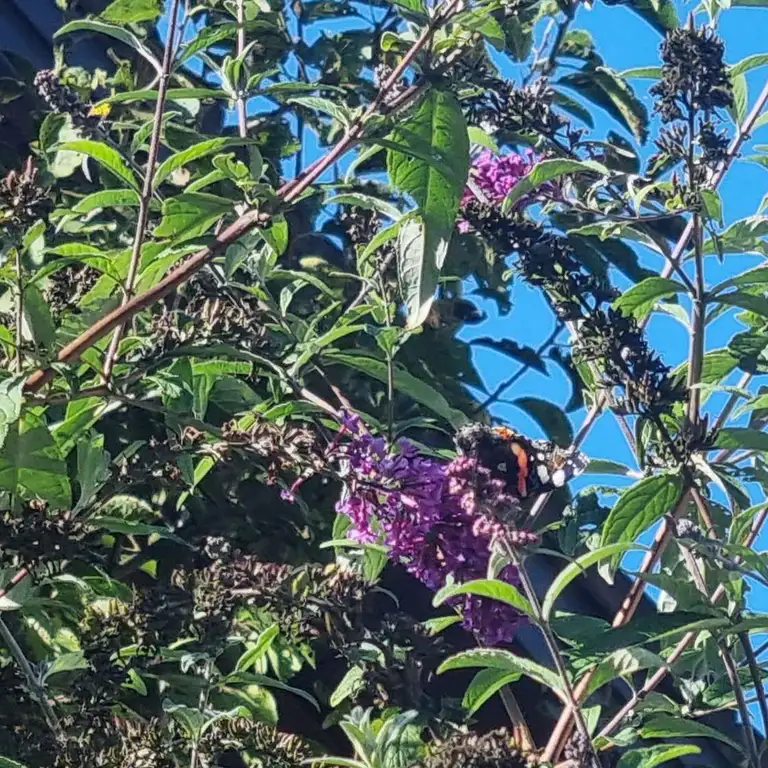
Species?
Vanessa atalanta
